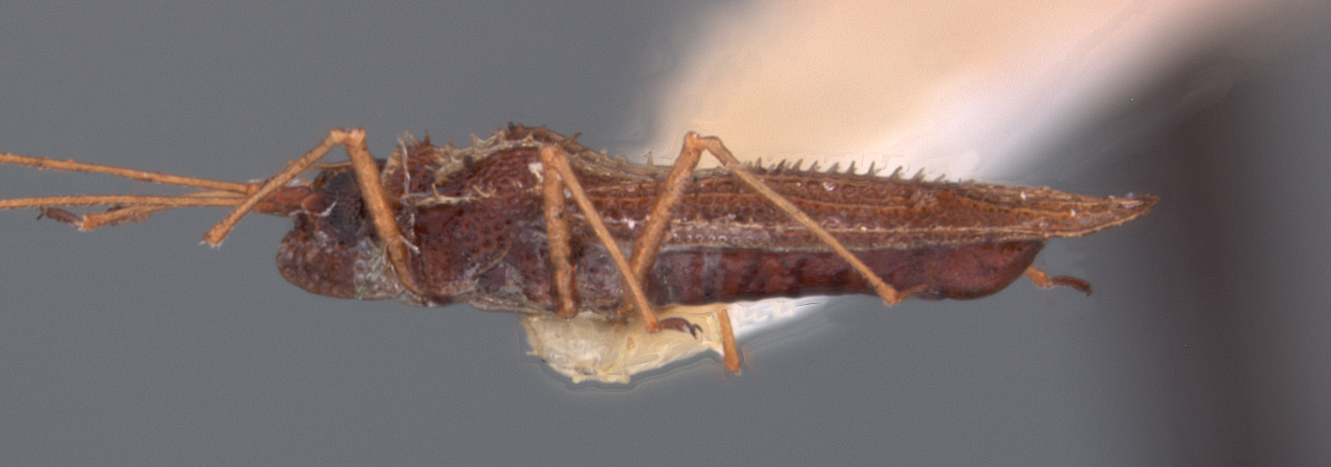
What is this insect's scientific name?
Inoma angusta
